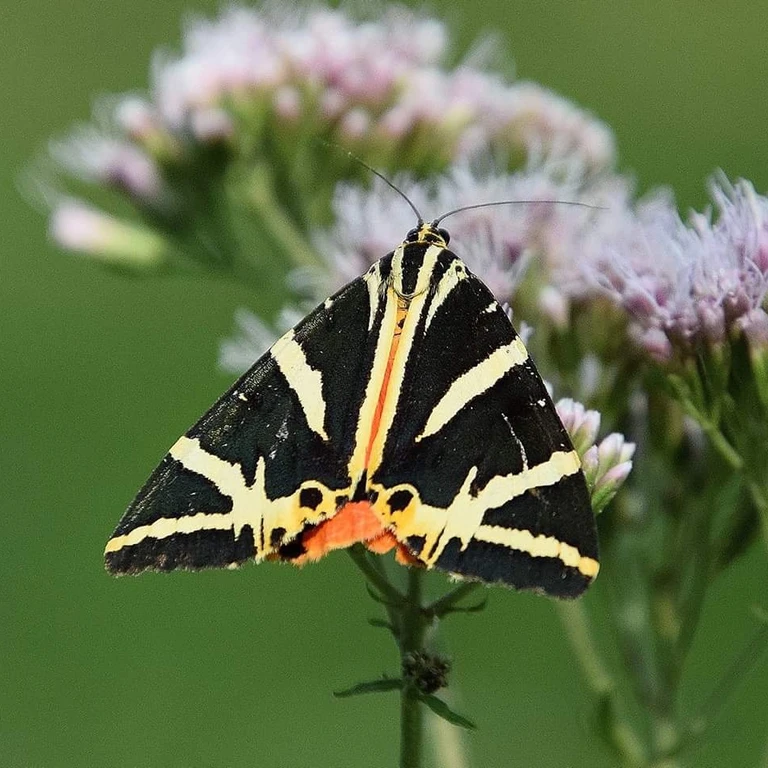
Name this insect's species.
Euplagia quadripunctaria
